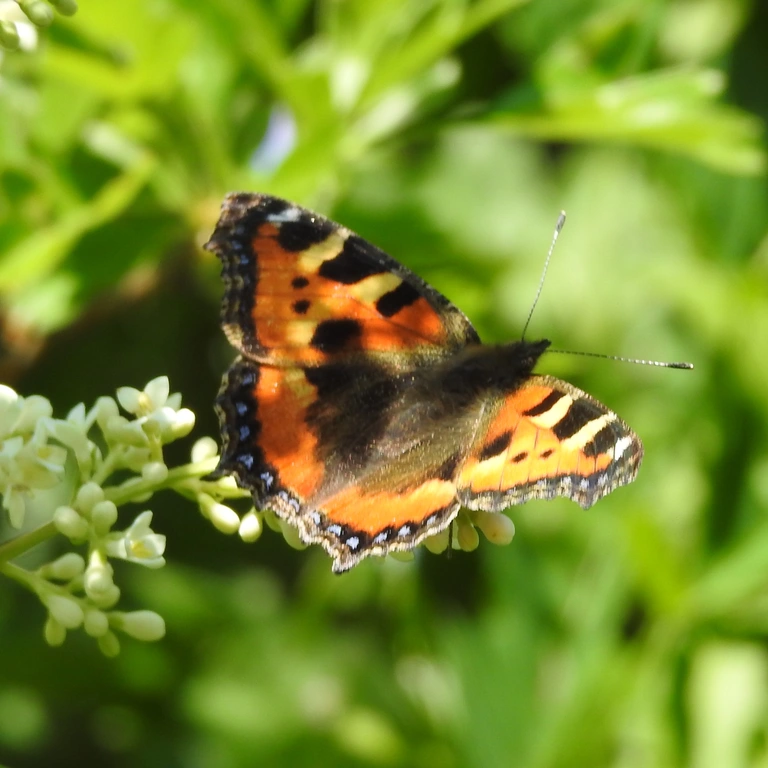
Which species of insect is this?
Aglais urticae
